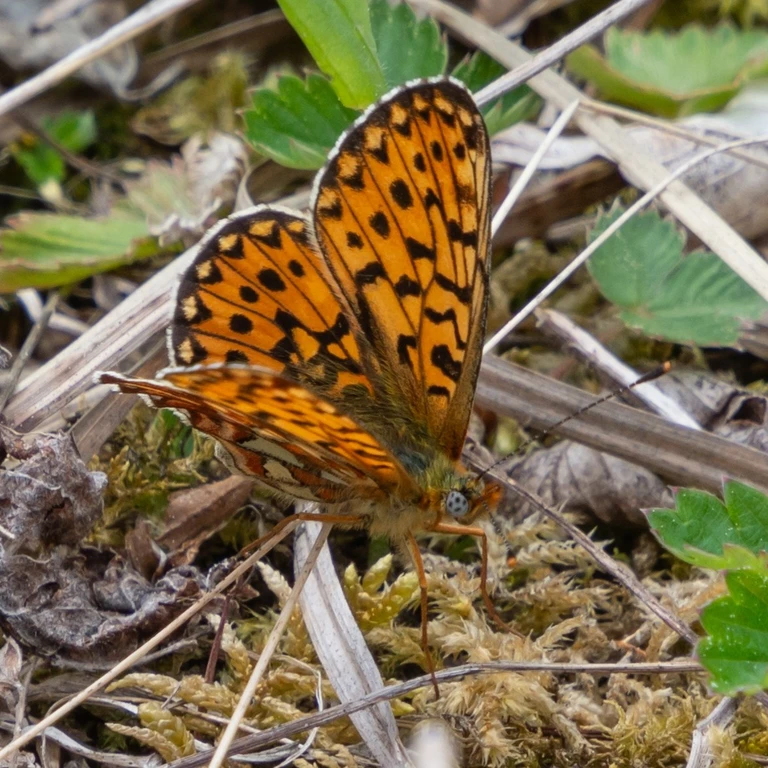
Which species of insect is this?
Boloria euphrosyne (also Clossiana euphrosyne)
